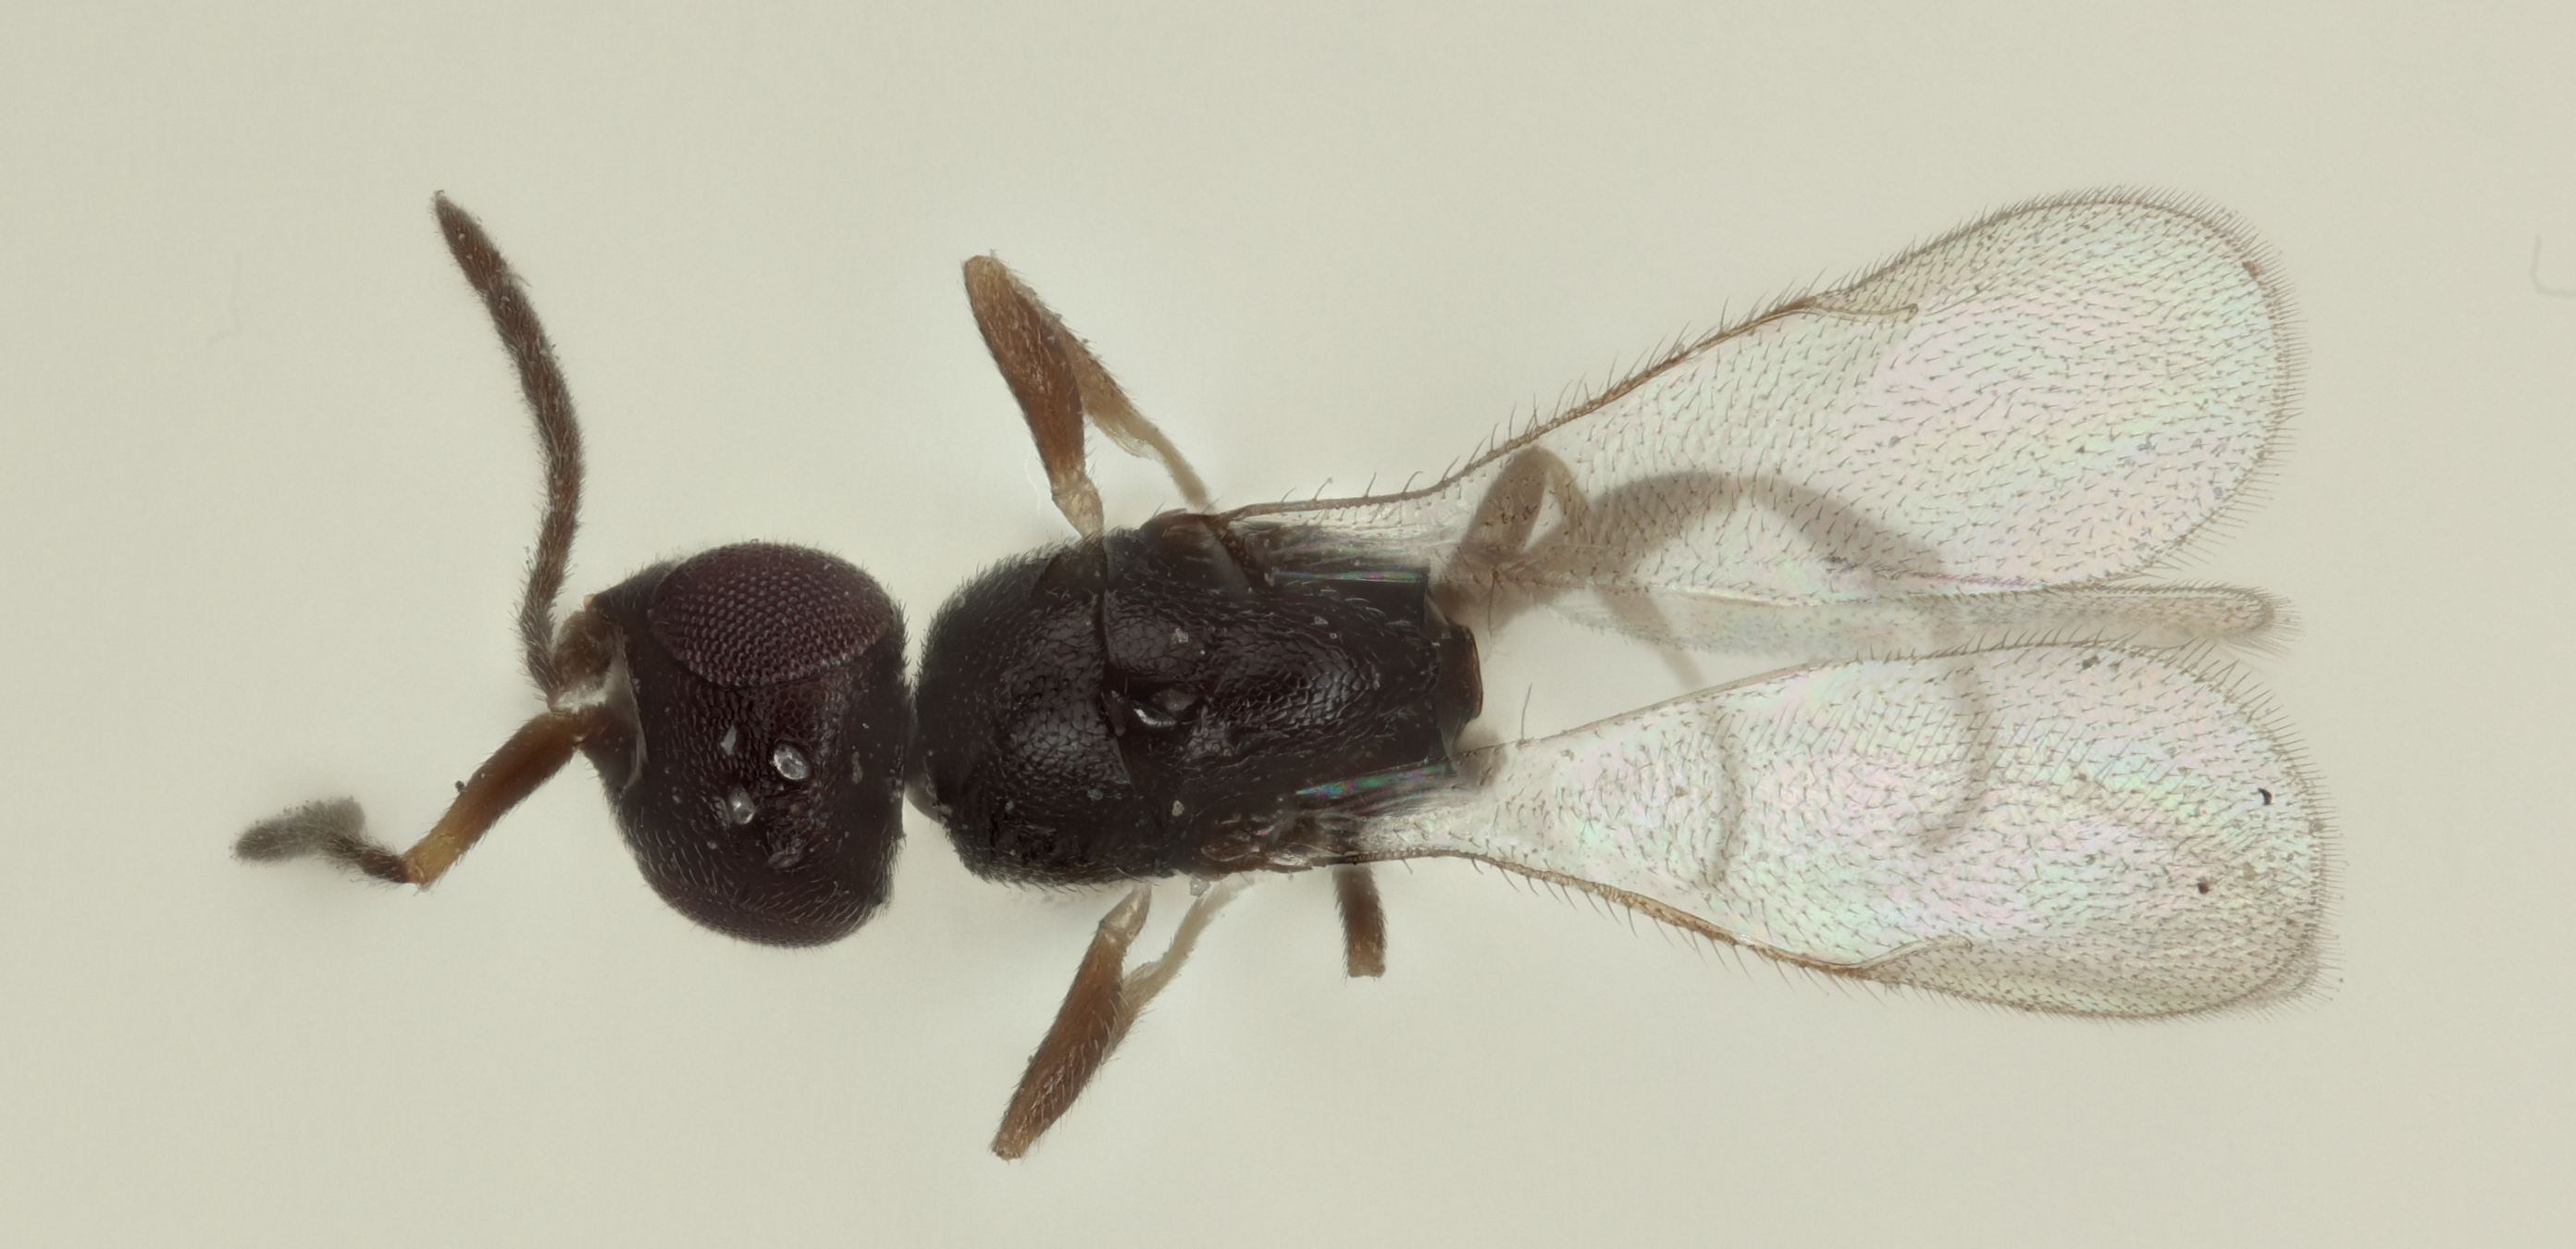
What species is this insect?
Aphanogmus nigrofornicatus
